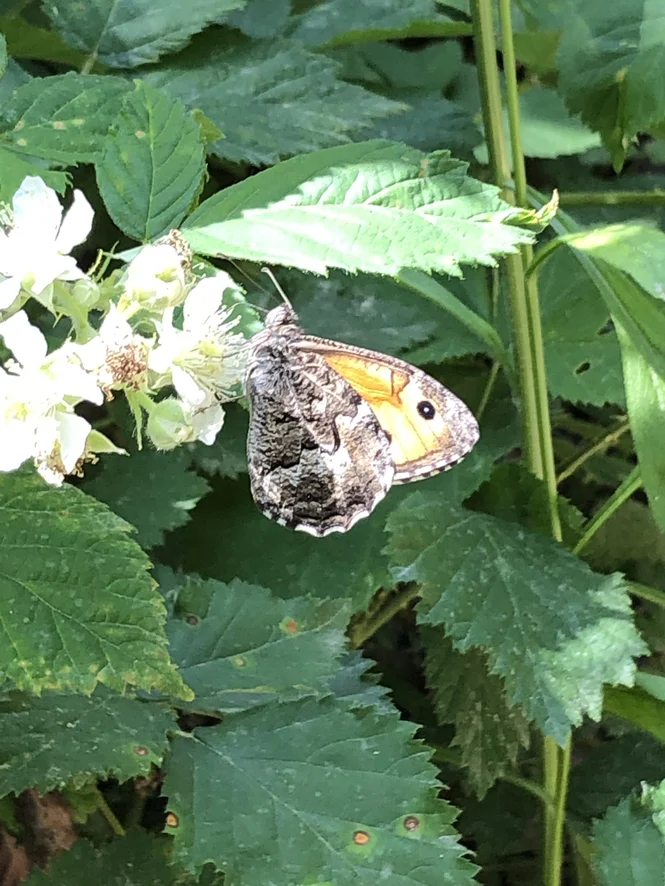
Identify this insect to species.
Hipparchia semele
